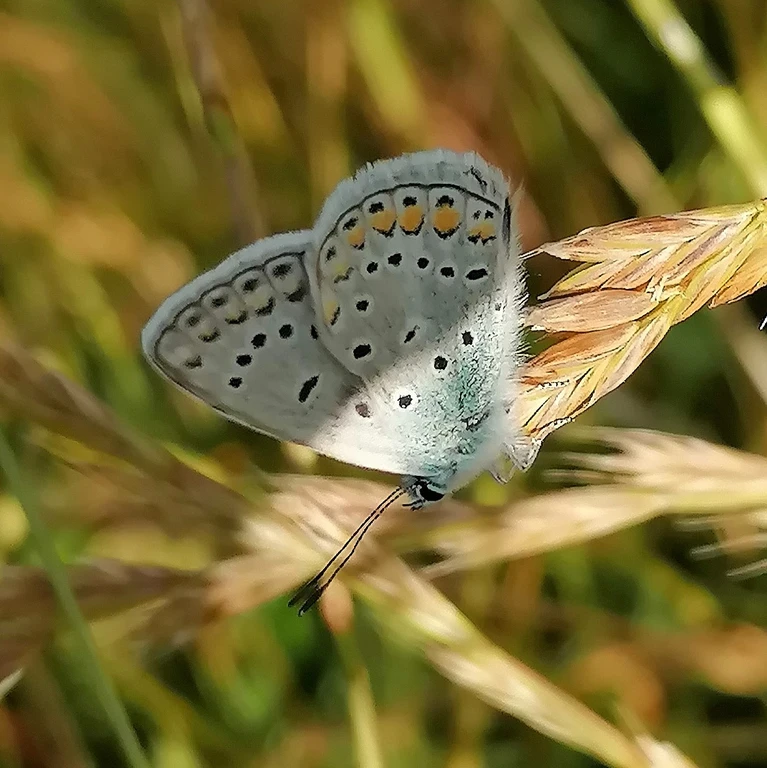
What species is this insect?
Polyommatus icarus
